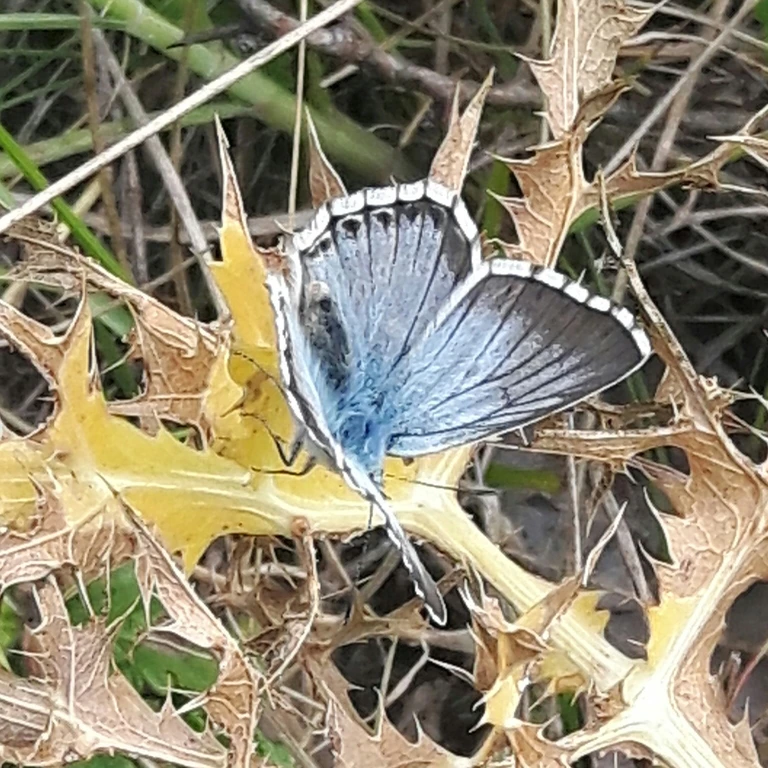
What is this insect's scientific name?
Lysandra coridon
